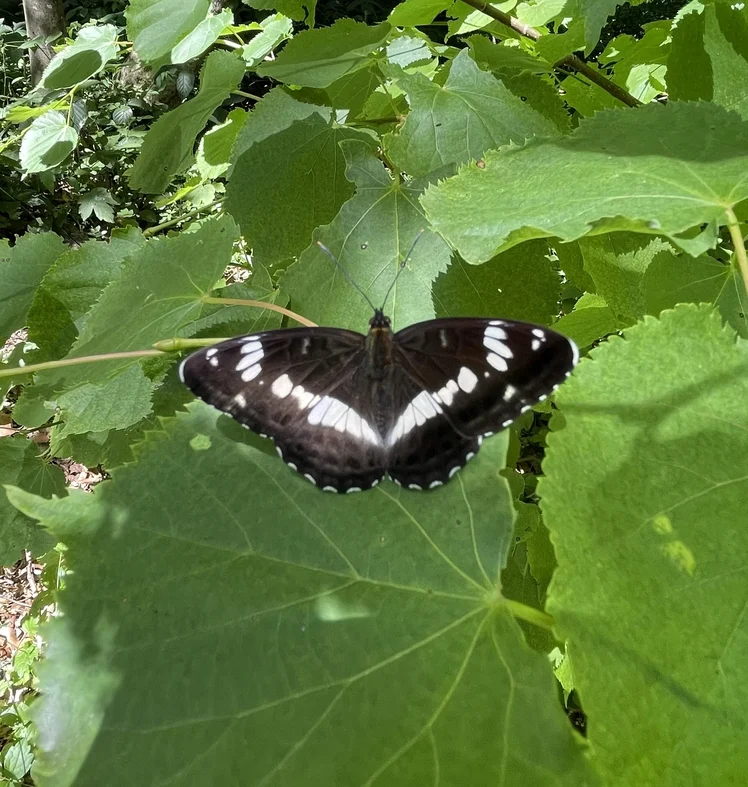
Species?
Limenitis camilla (also Ladoga camilla)
